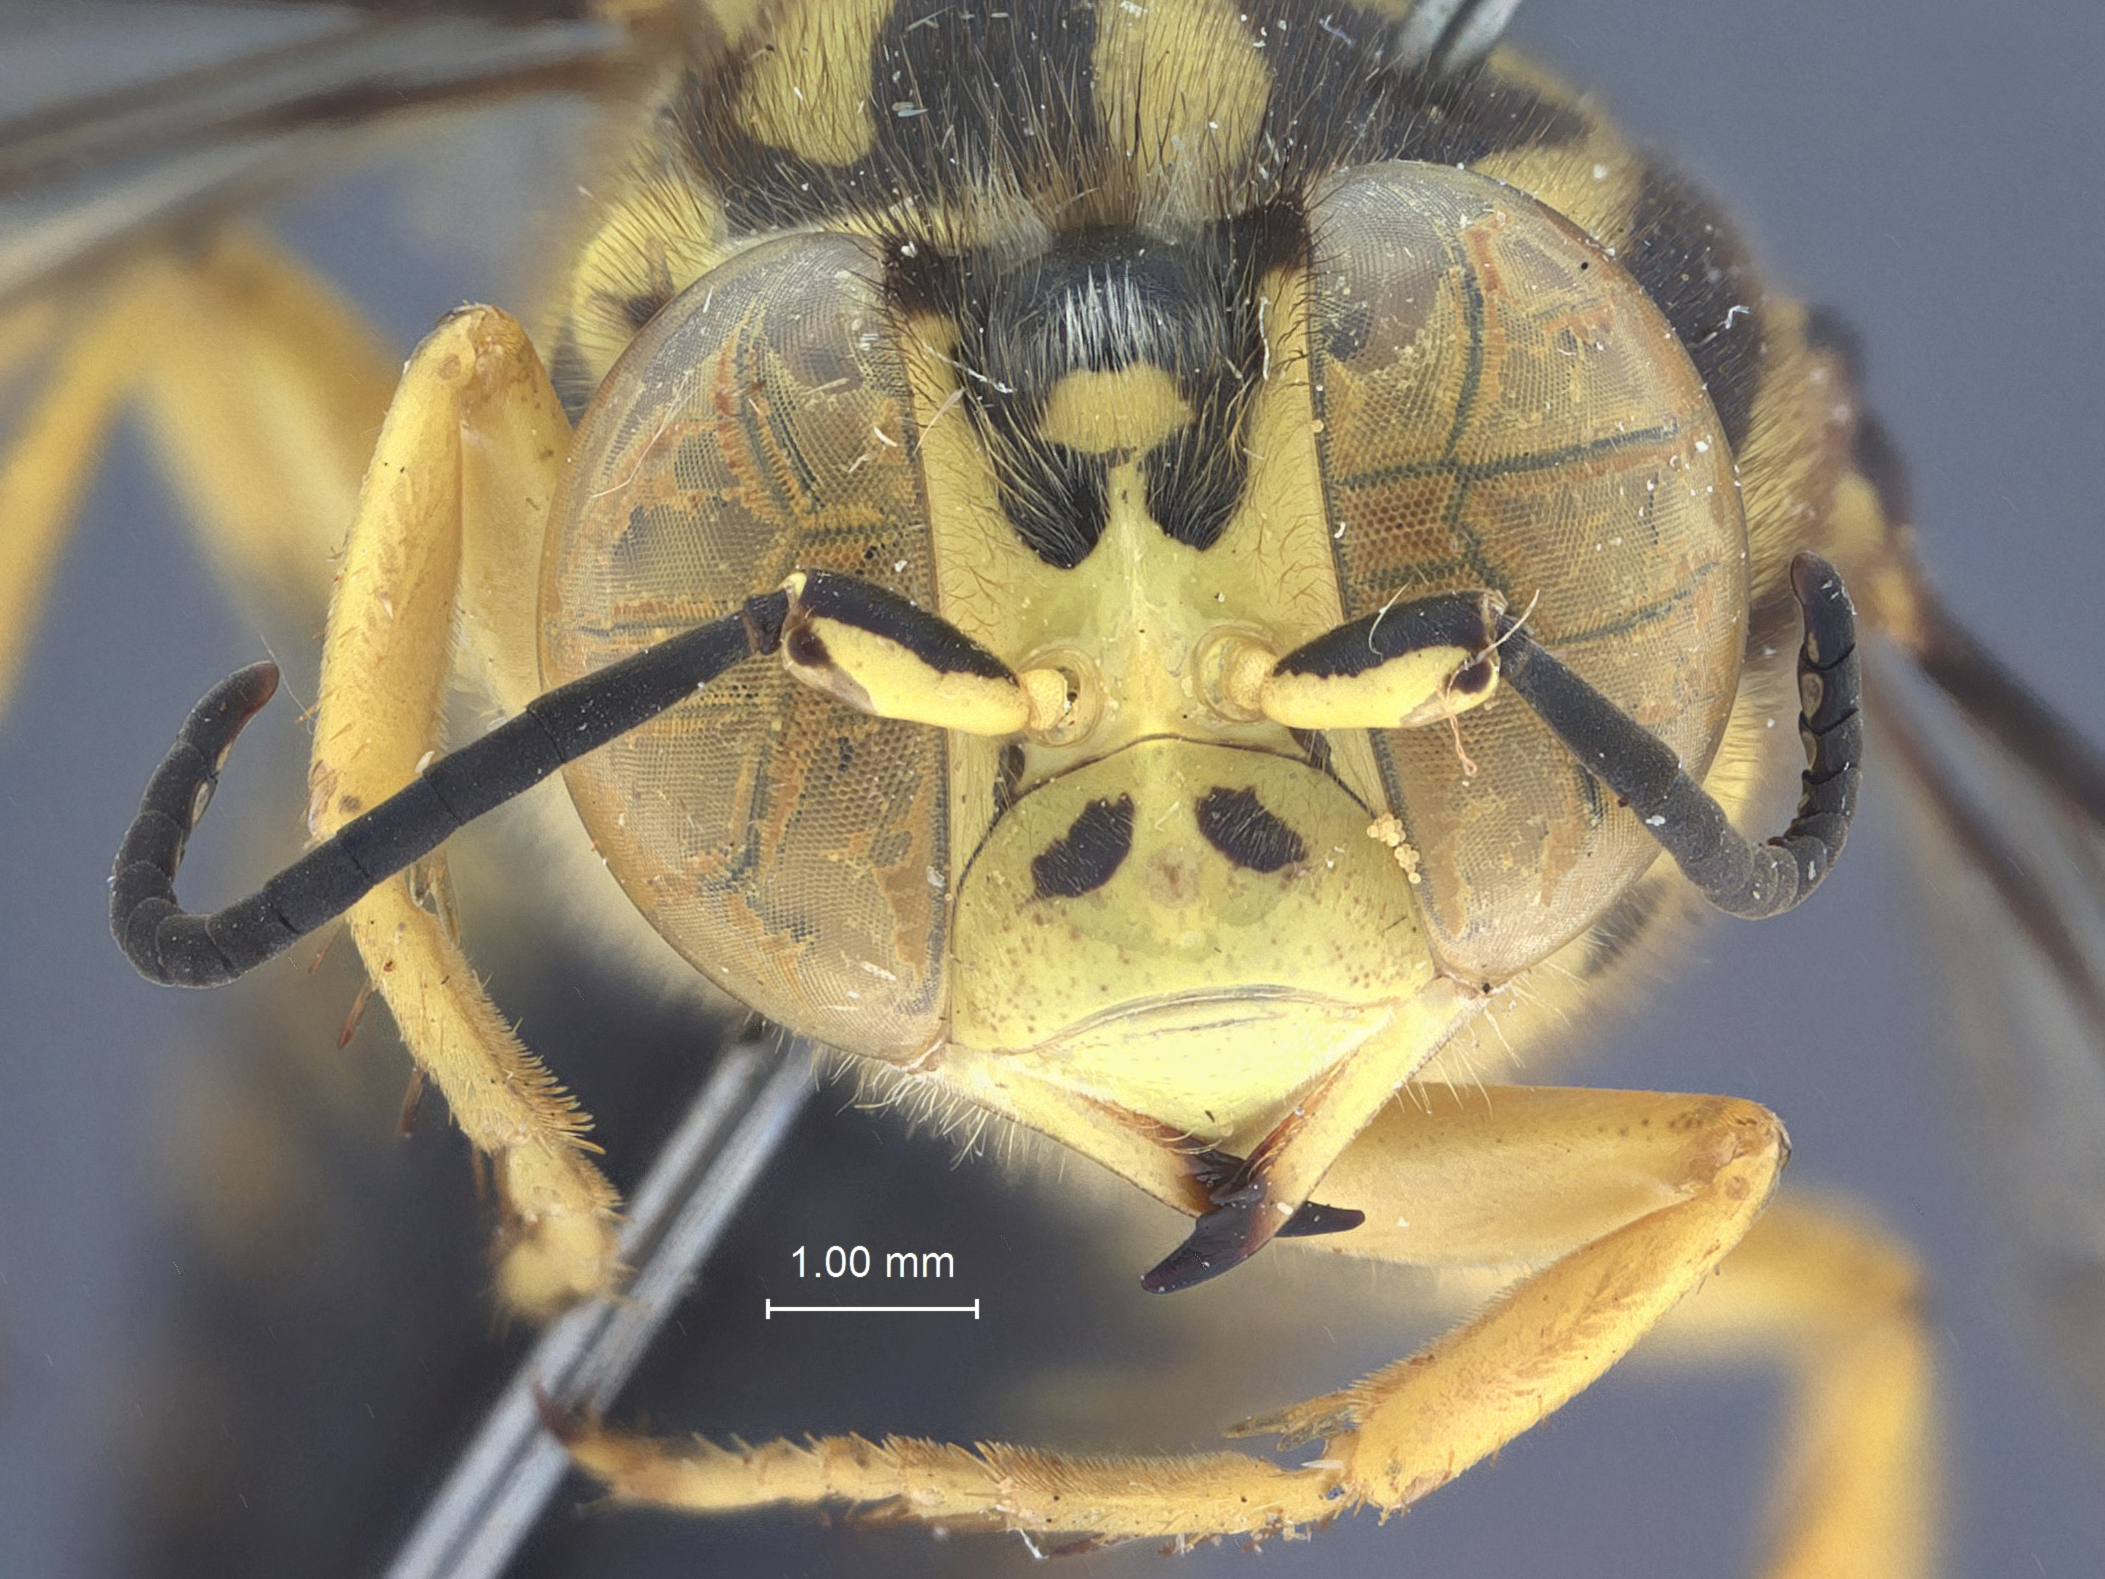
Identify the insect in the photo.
Bembix antoni
